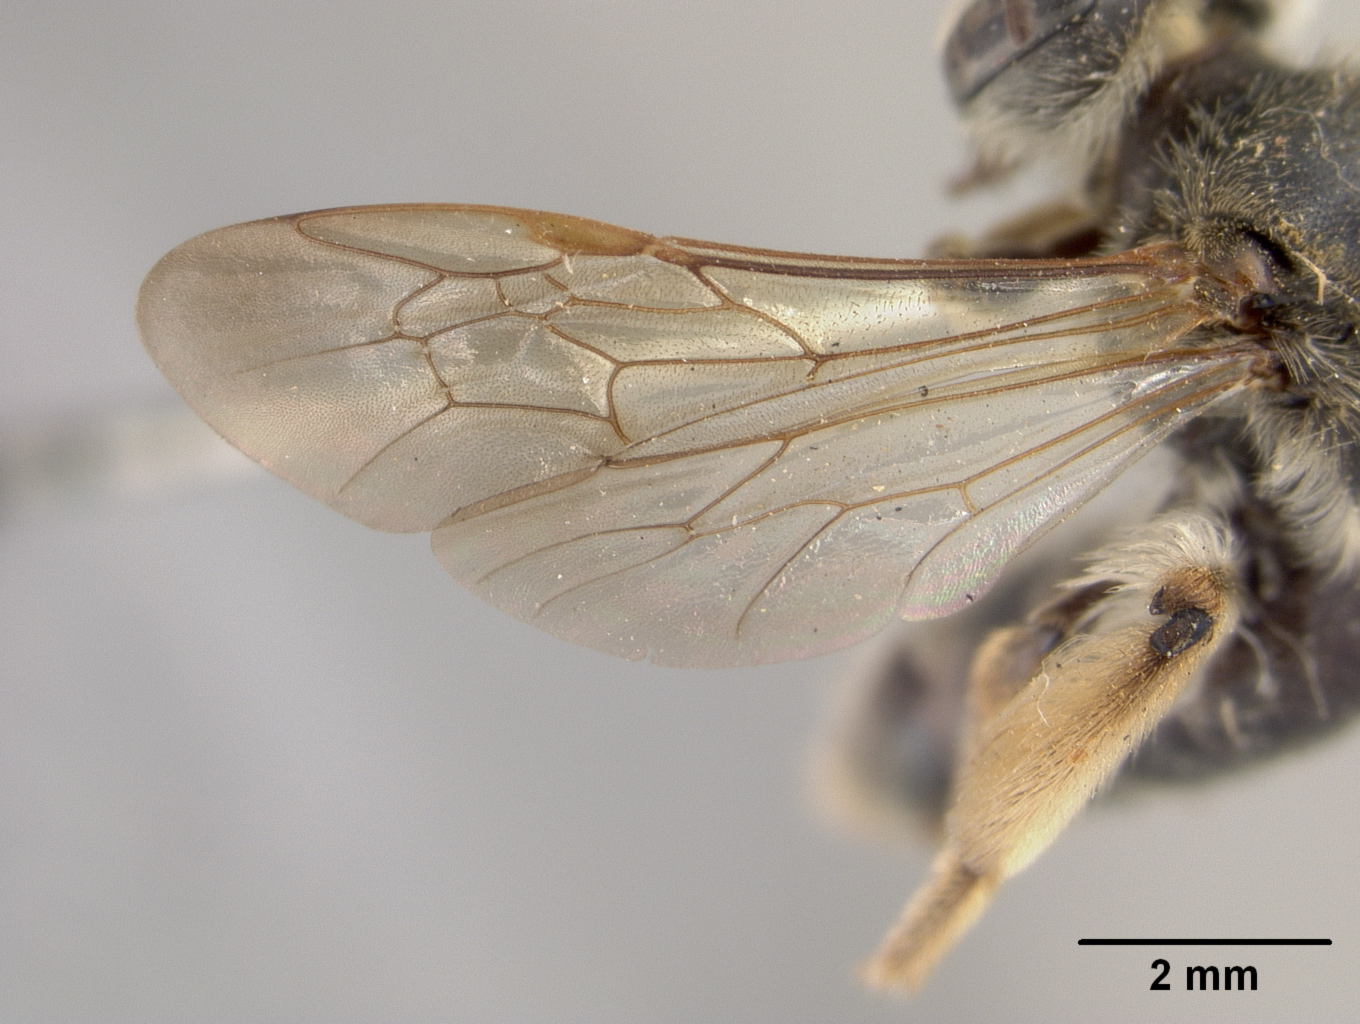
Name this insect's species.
Andrena subcommoda
